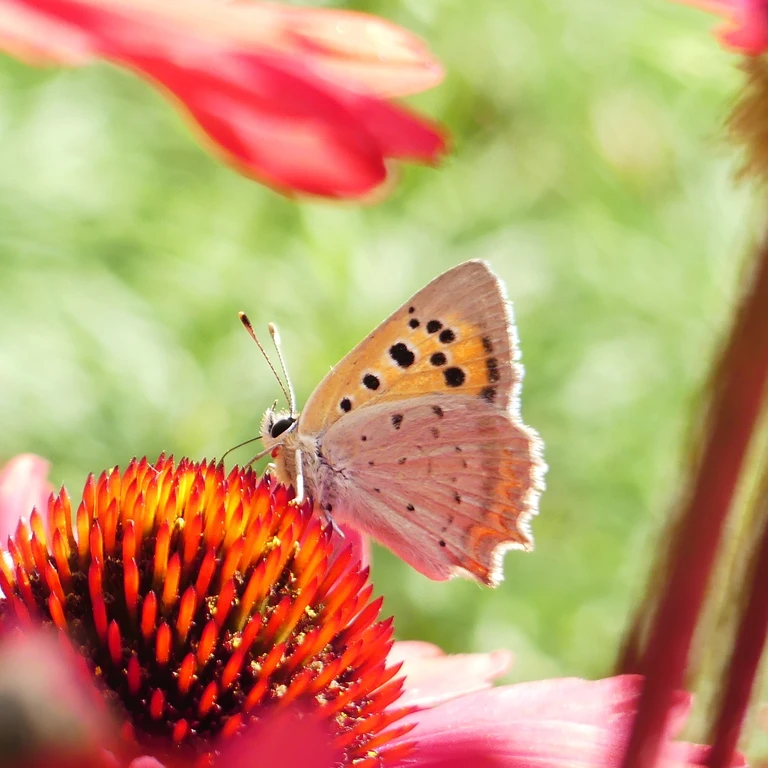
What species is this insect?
Lycaena phlaeas
